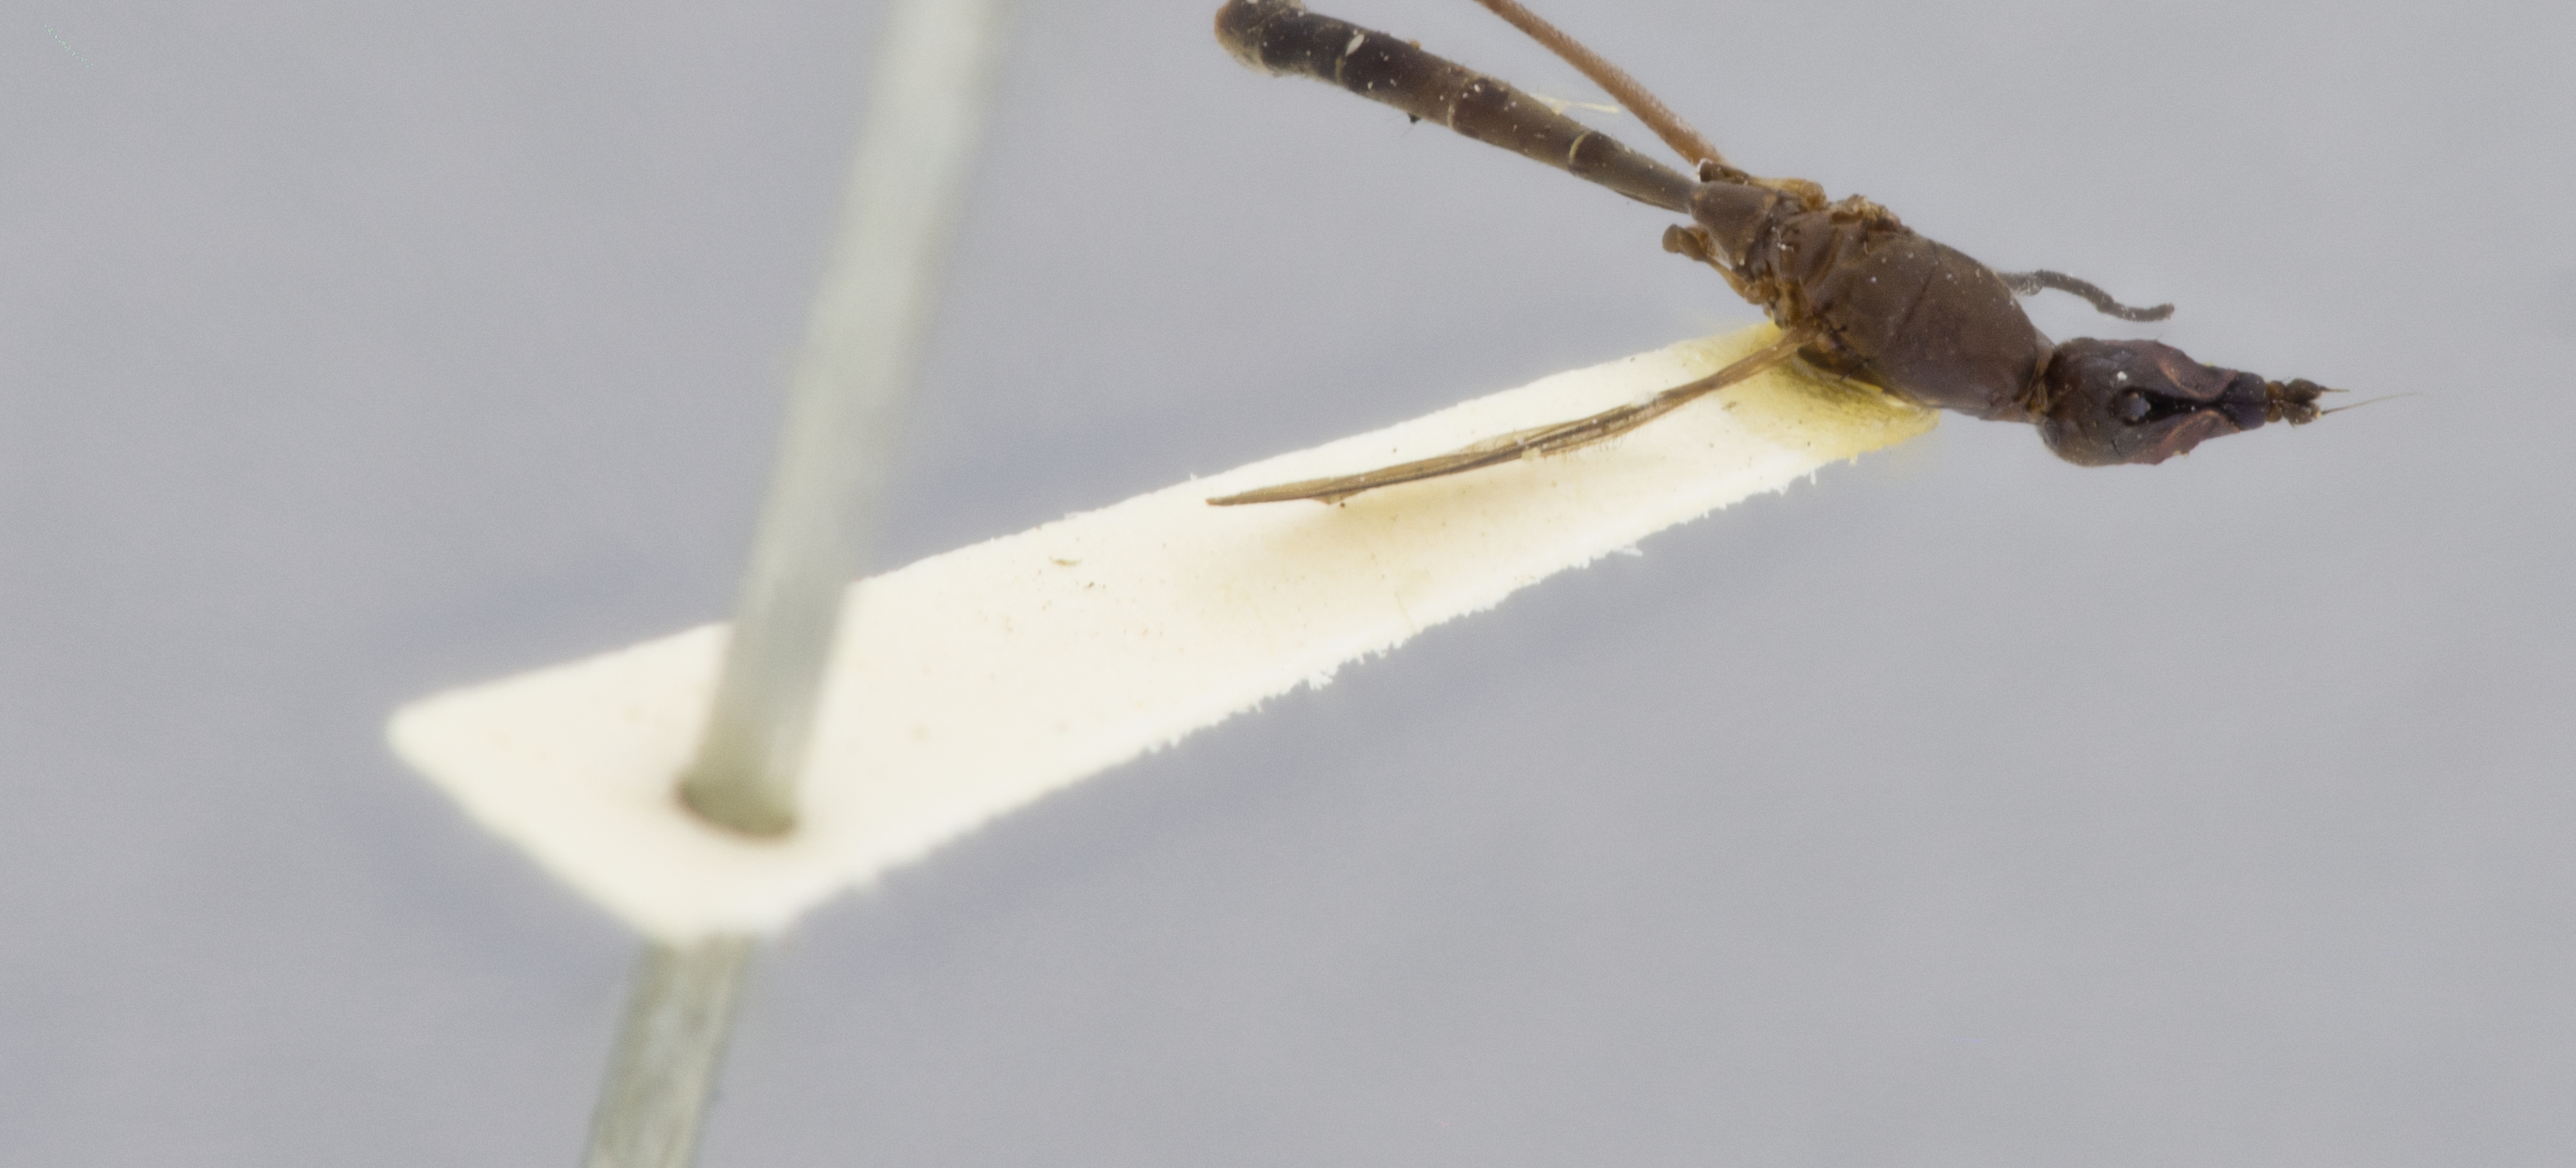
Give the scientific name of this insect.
Micropeza tabernilla
